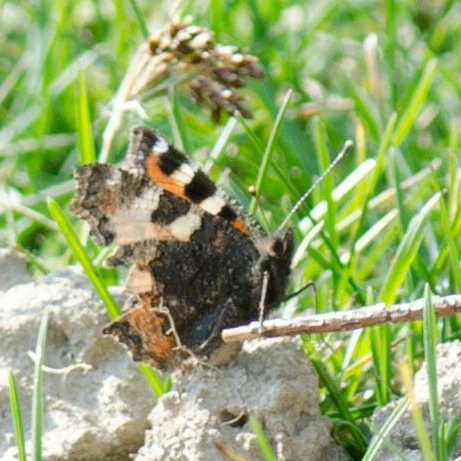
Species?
Aglais urticae
